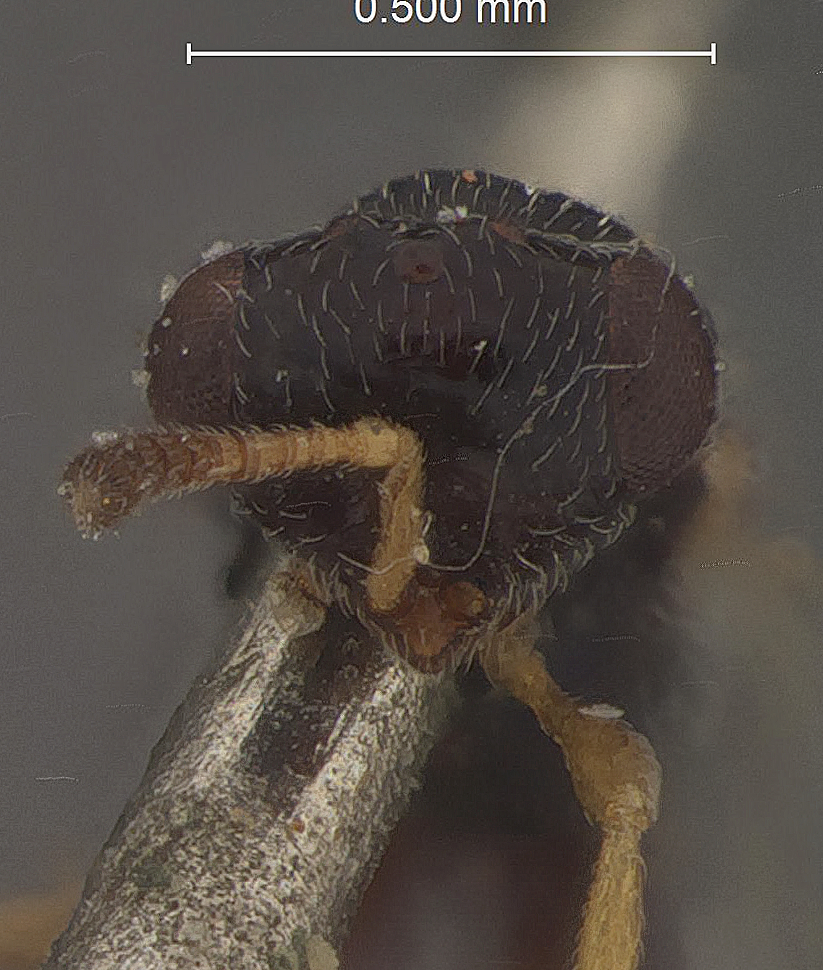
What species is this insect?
Arretocera ultima
